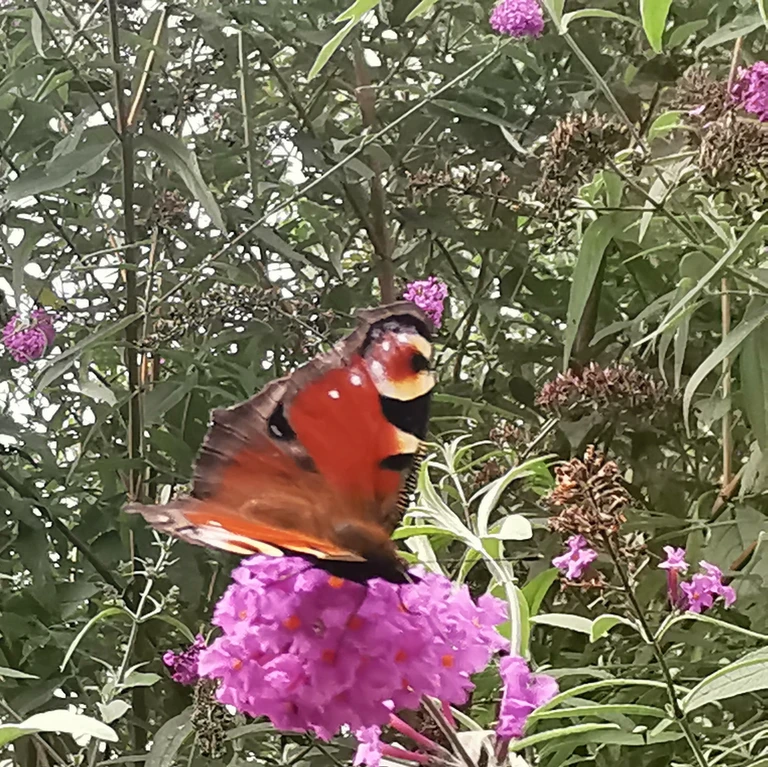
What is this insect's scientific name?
Aglais io
